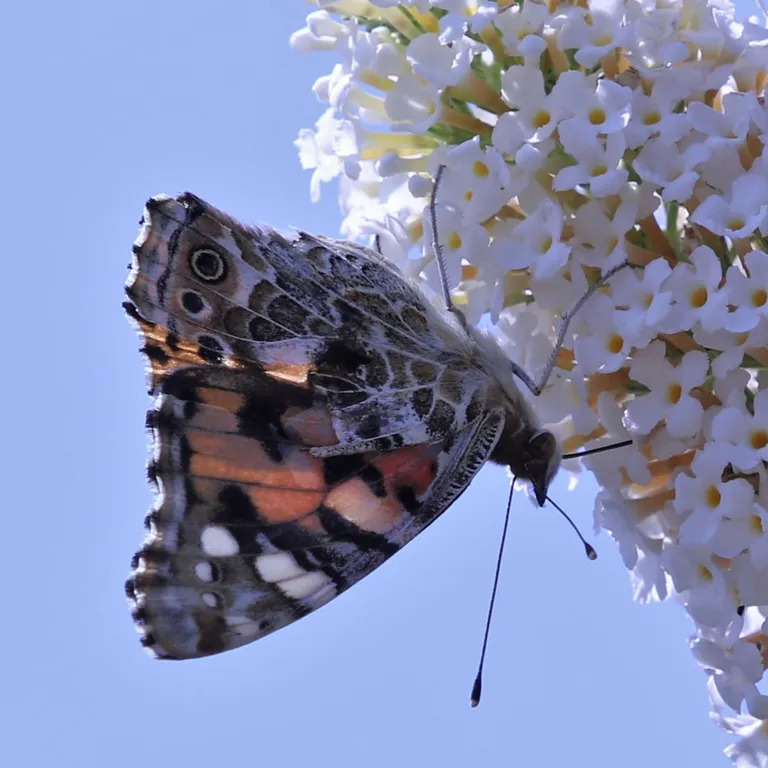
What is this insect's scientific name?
Vanessa cardui
